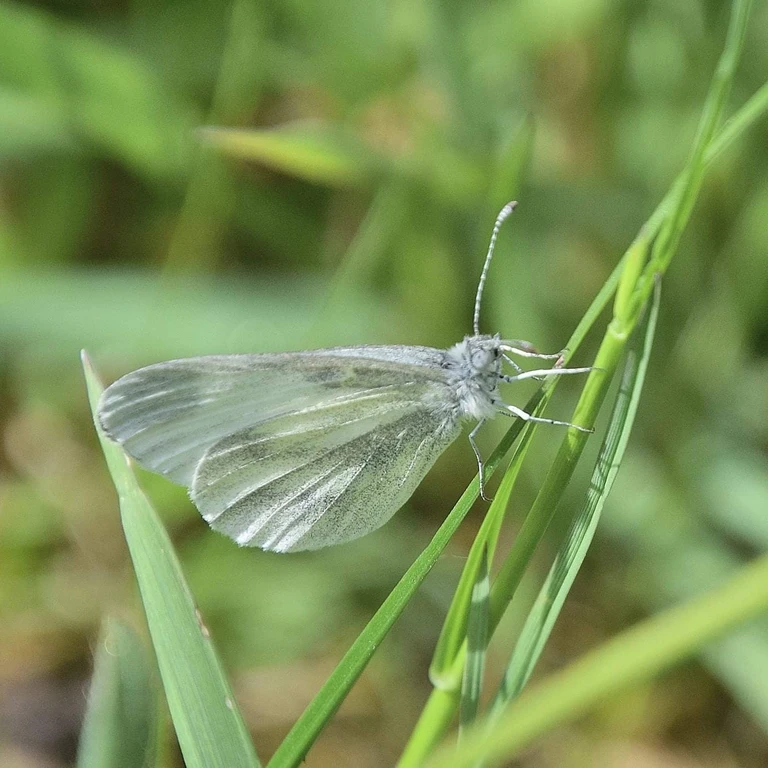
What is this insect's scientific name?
Leptidea sinapis/juvernica
